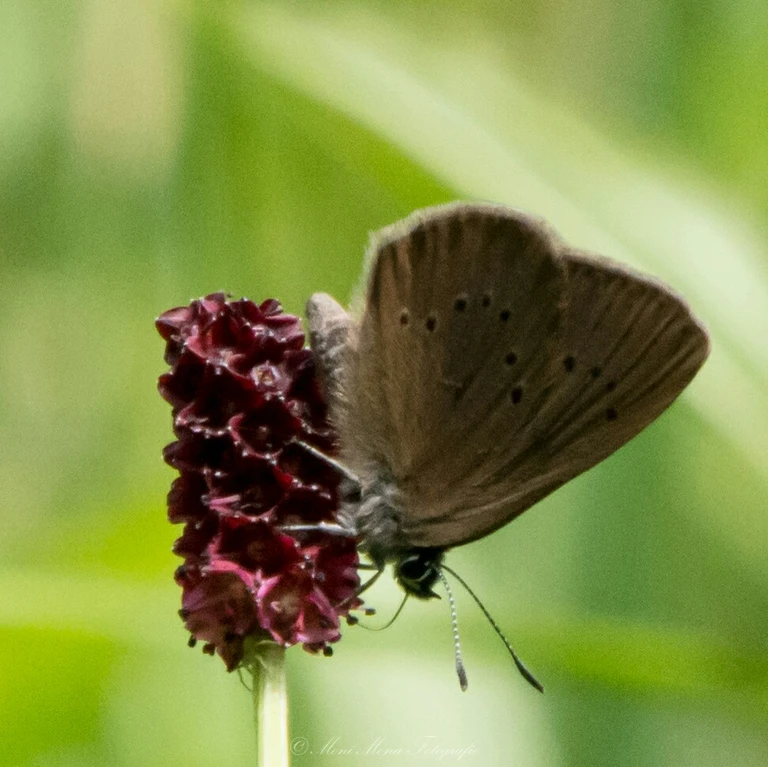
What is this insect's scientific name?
Phengaris nausithous (also Maculinea nausithous)
